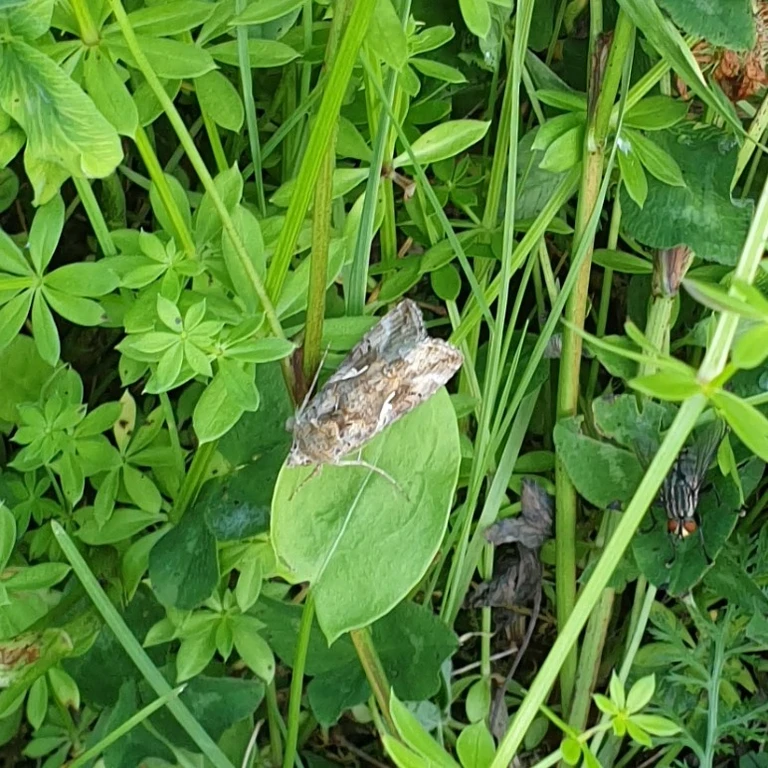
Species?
Autographa gamma
